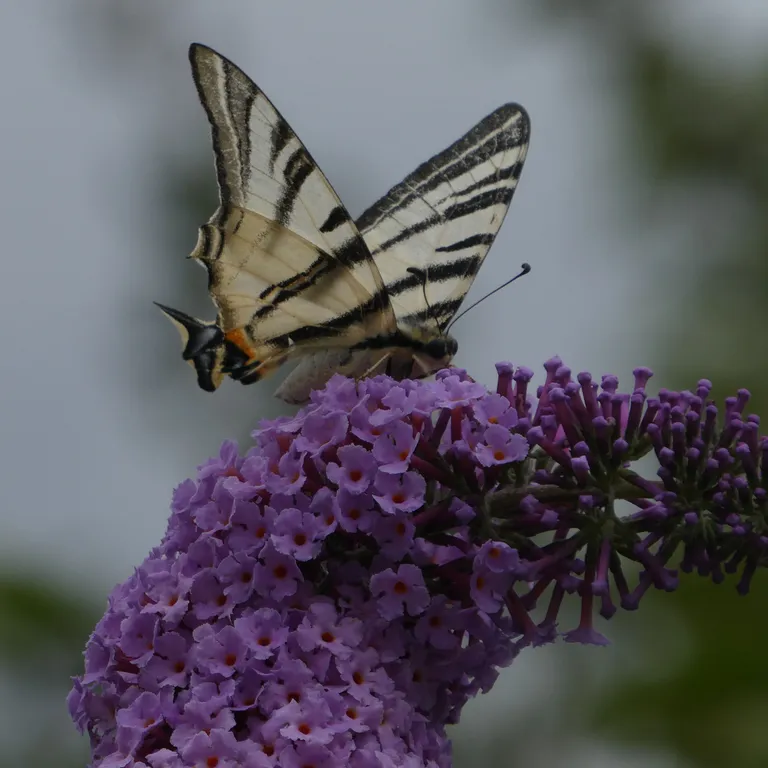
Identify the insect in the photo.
Iphiclides podalirius
